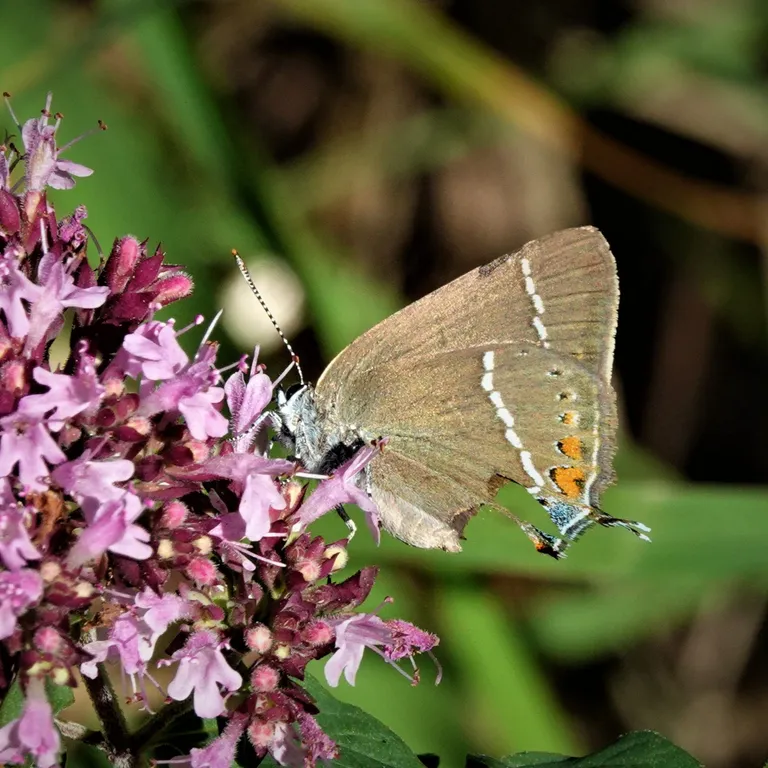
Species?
Satyrium spini (also Tuttiola spini)
